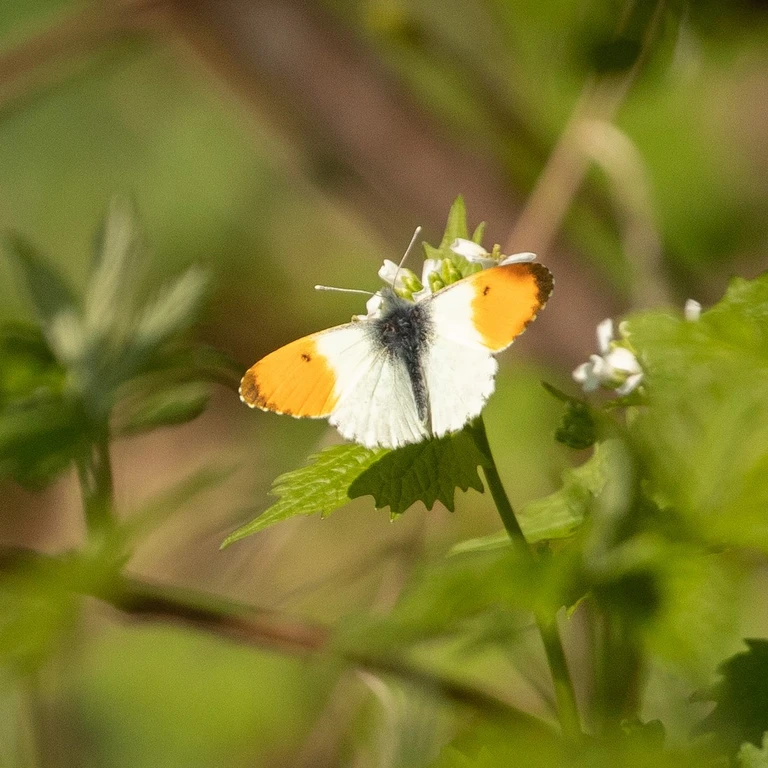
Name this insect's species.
Anthocharis cardamines
